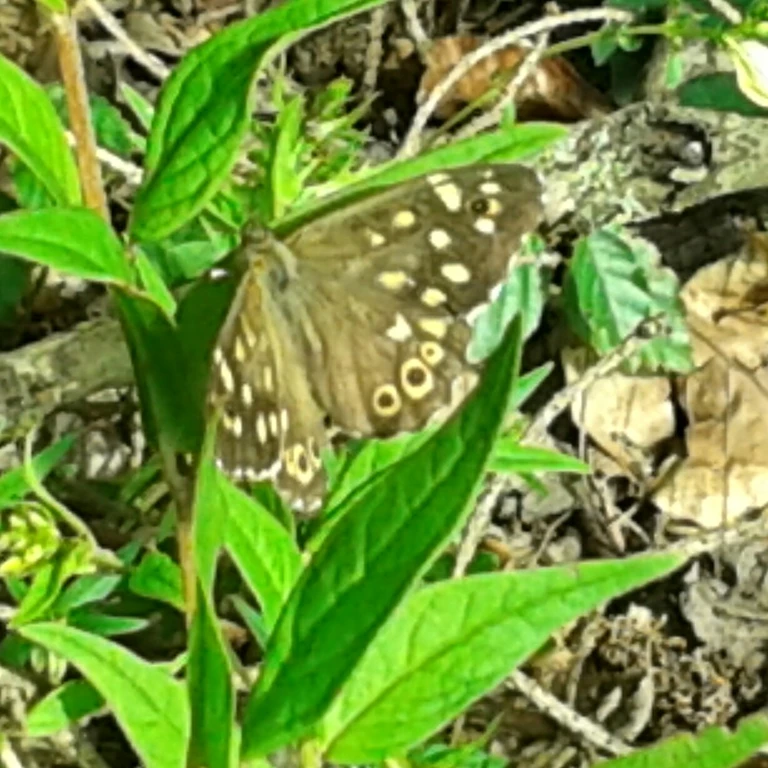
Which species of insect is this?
Pararge aegeria
